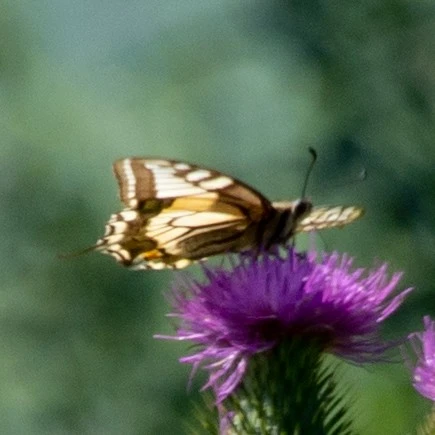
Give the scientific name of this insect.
Papilio machaon
